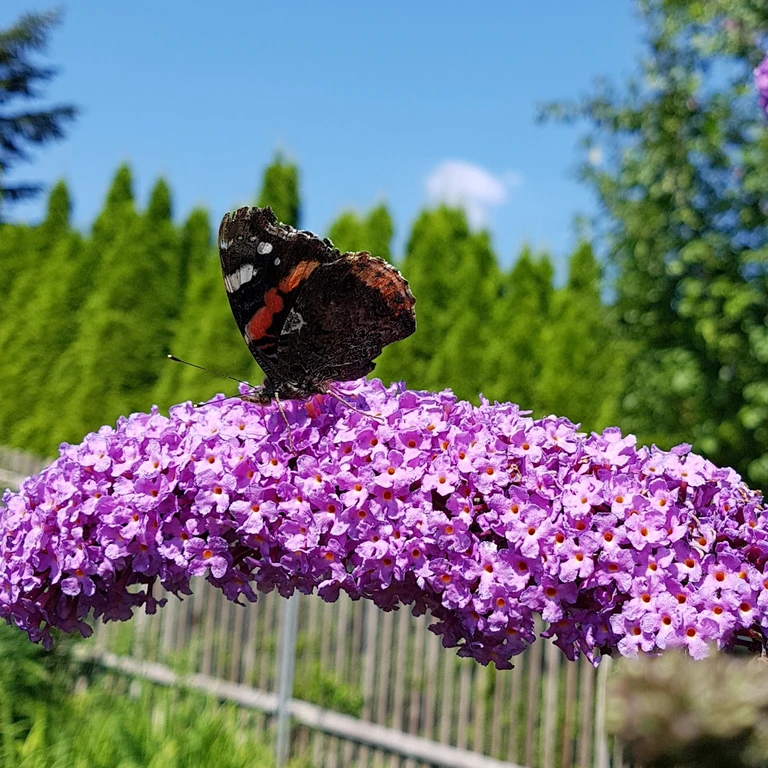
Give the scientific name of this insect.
Vanessa atalanta
